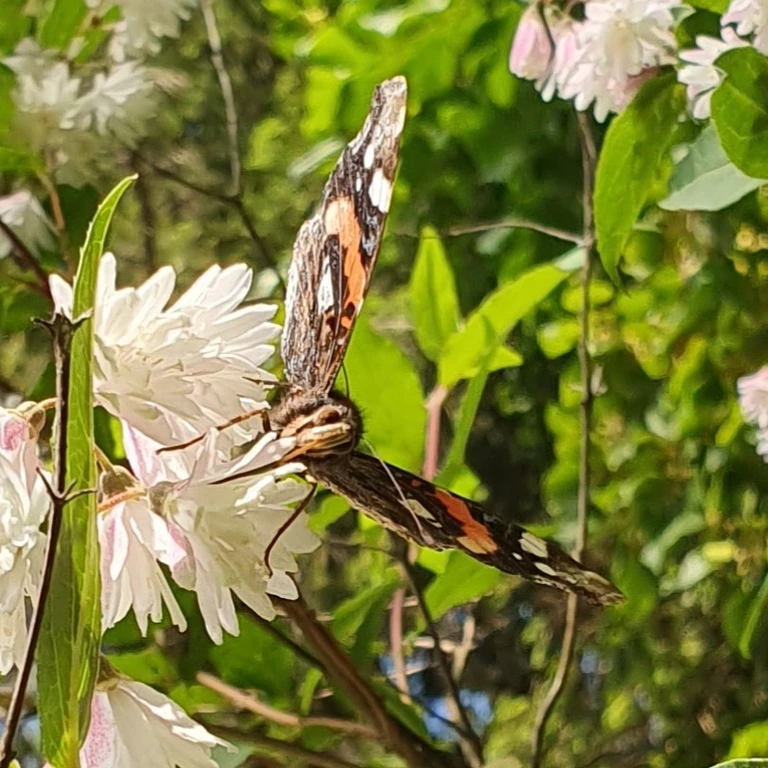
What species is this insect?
Vanessa atalanta
